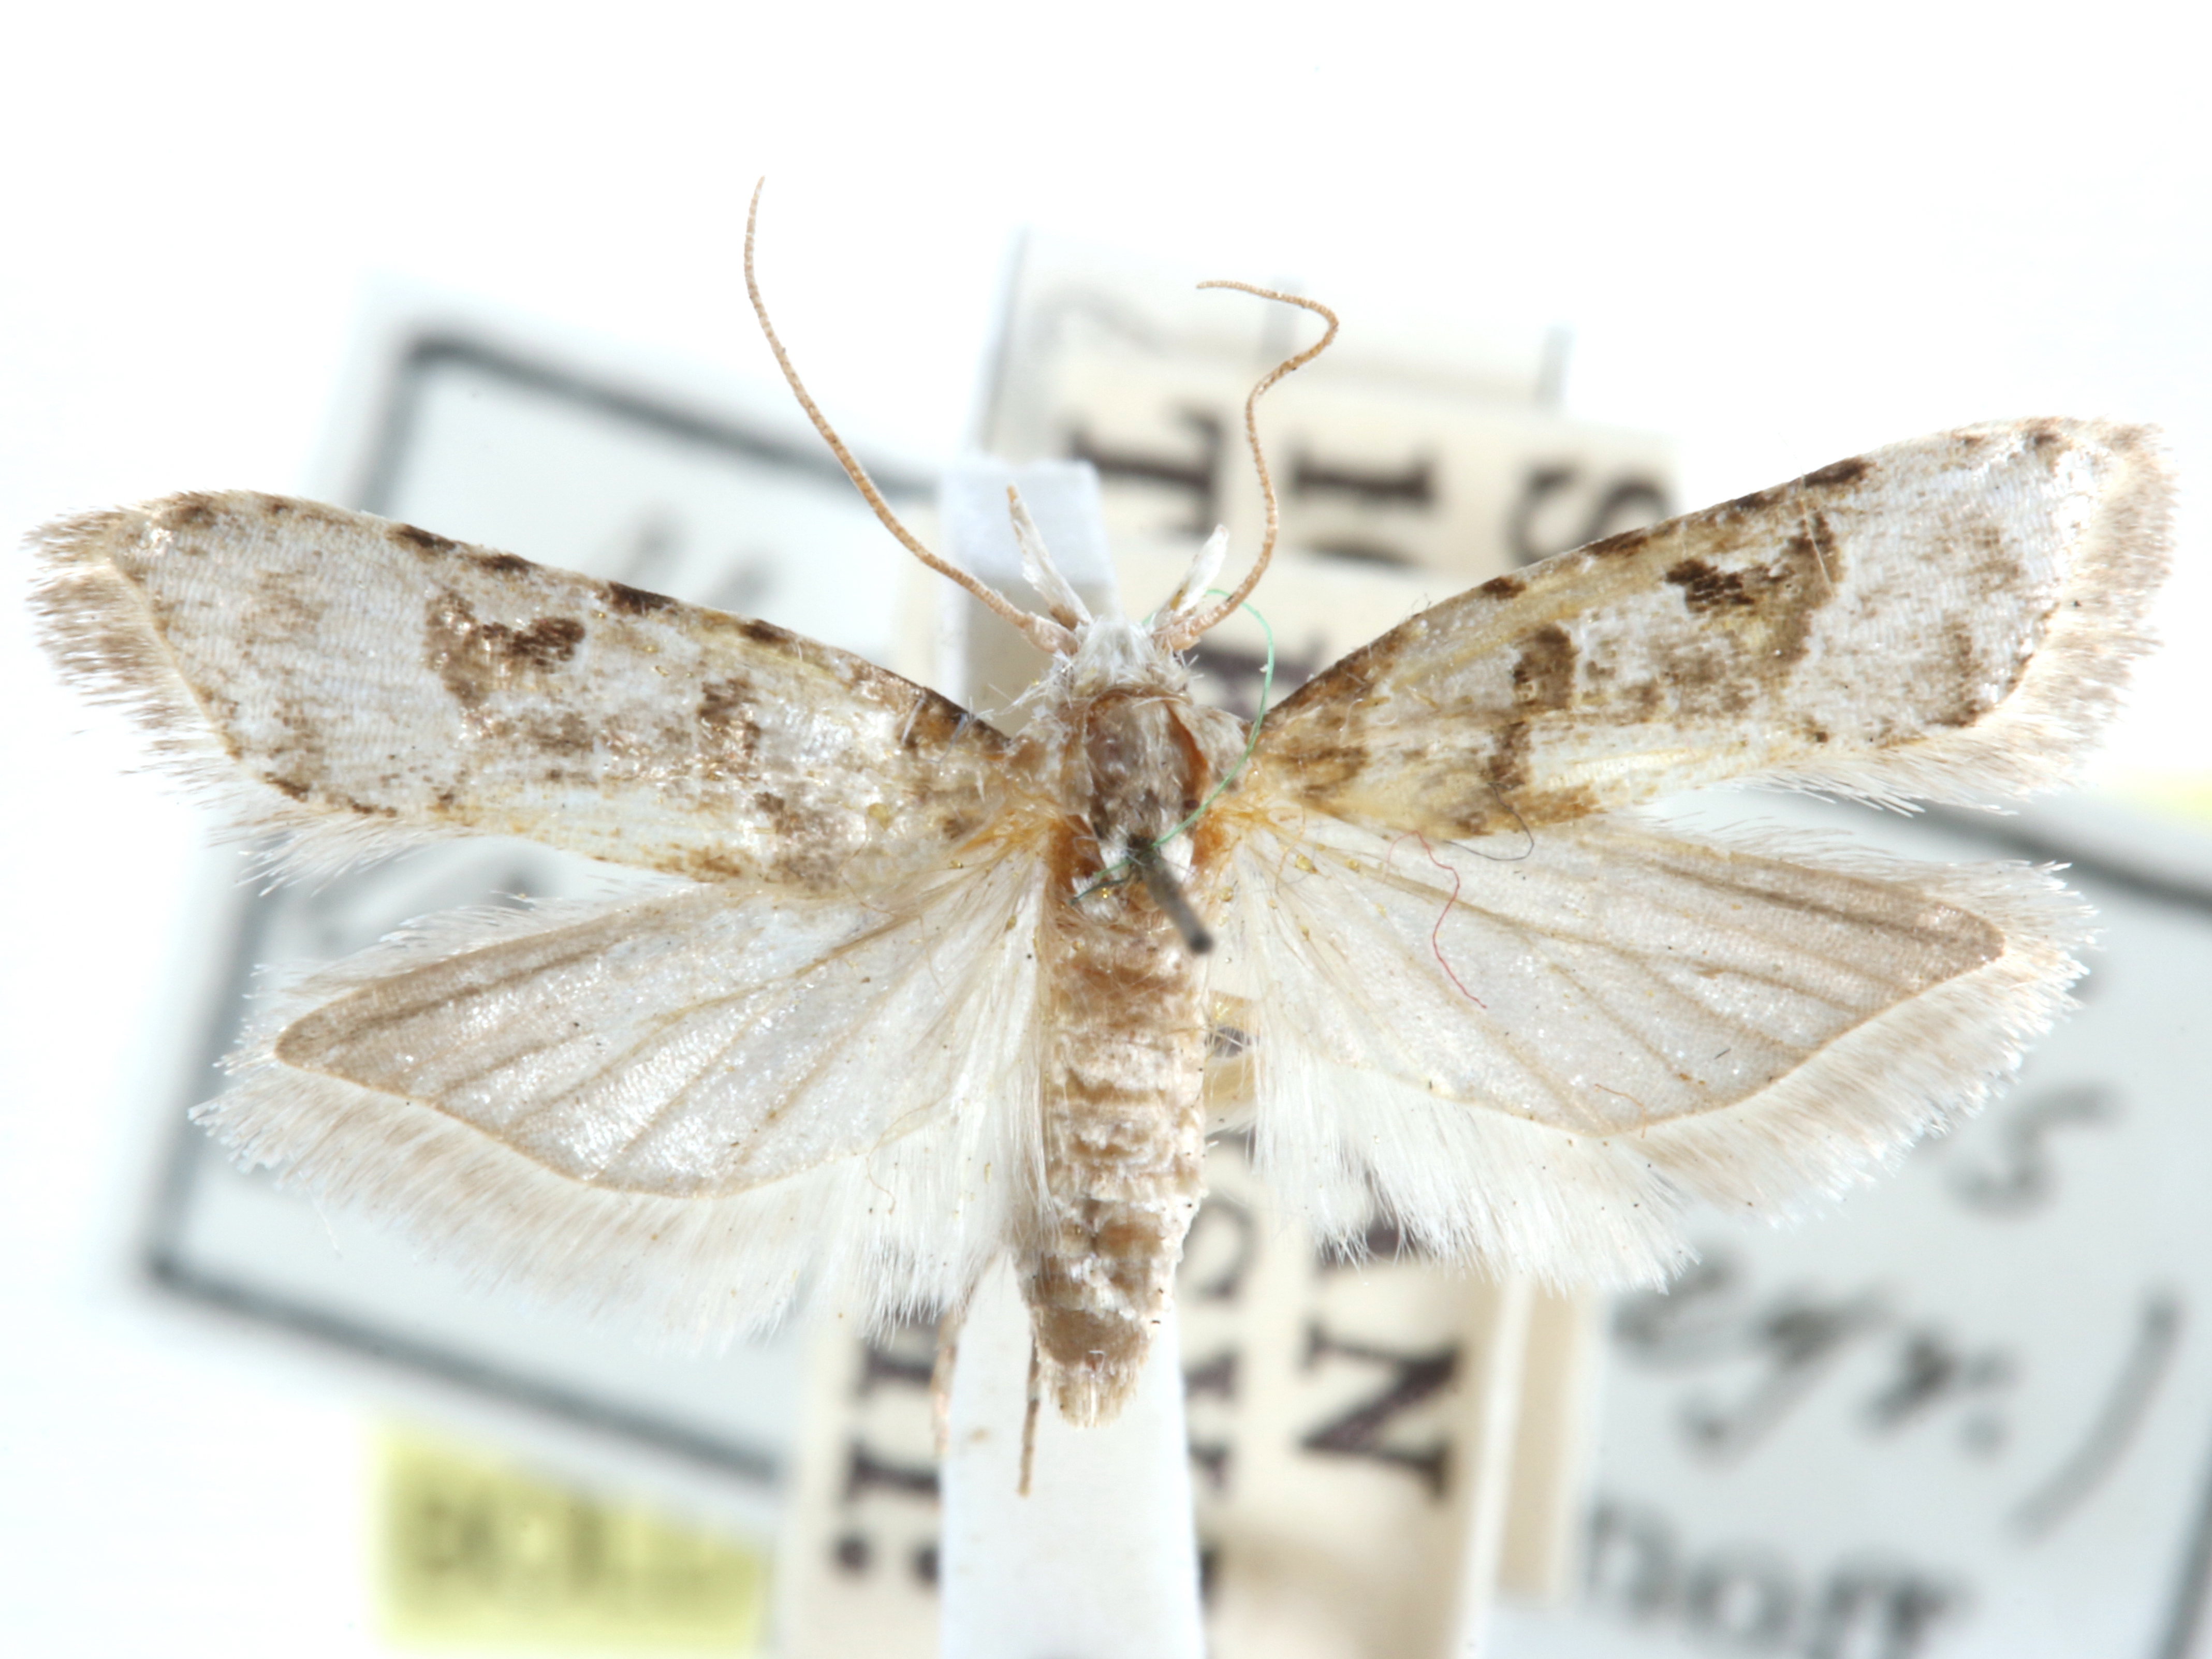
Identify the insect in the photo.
Metacosmesis laxeuta
